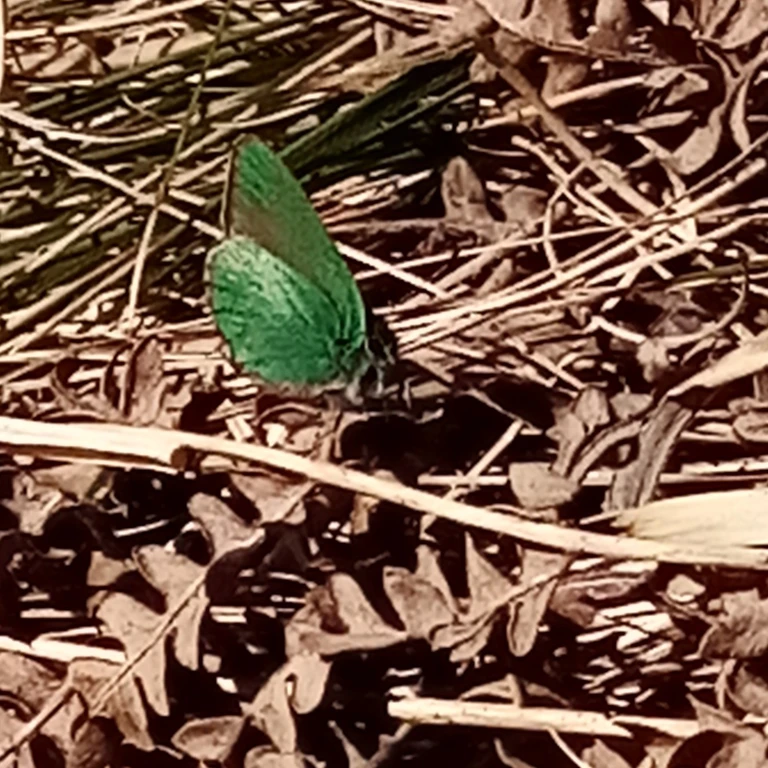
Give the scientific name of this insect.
Callophrys rubi
